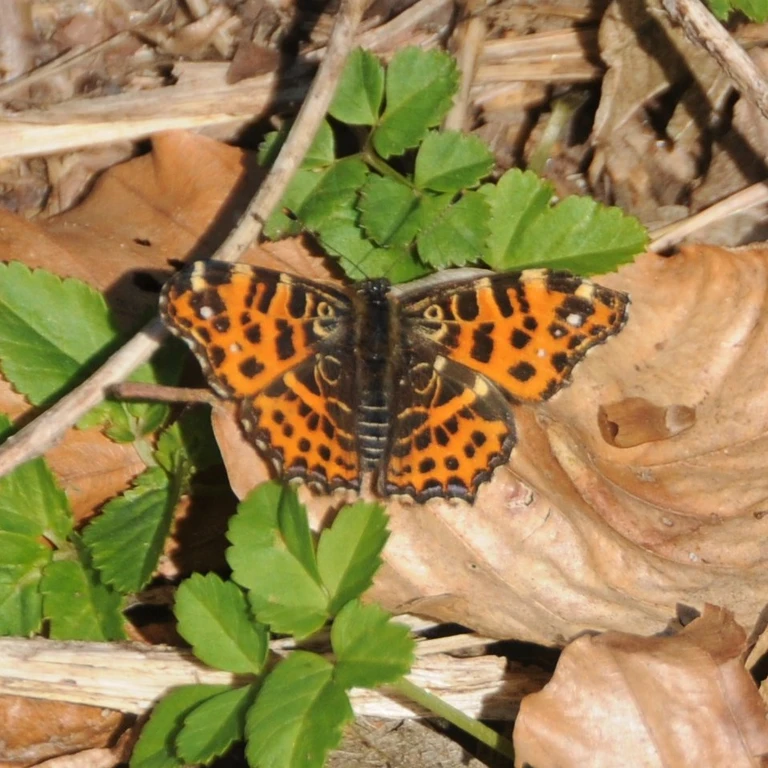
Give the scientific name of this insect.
Araschnia levana
